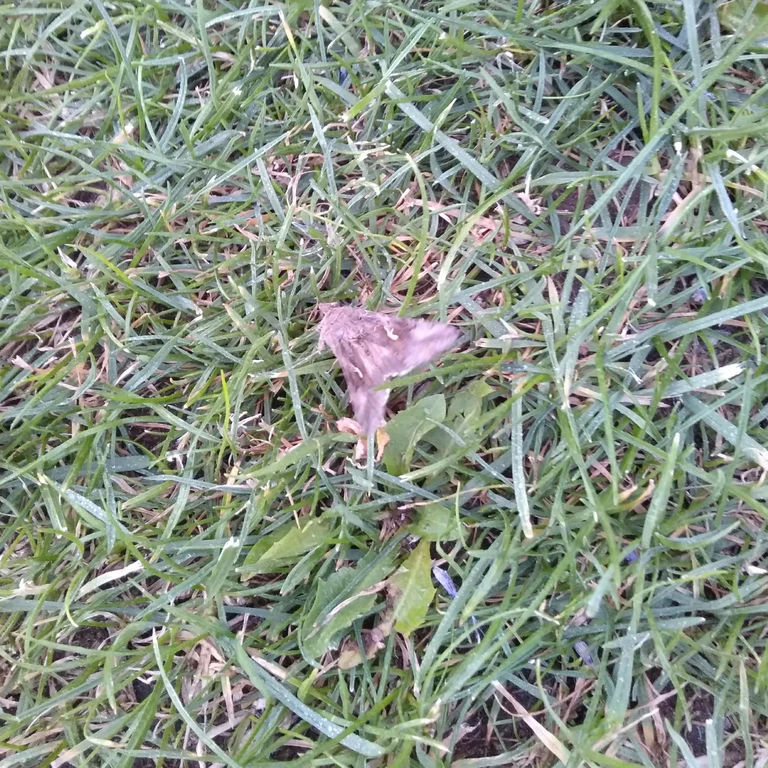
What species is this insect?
Autographa gamma
